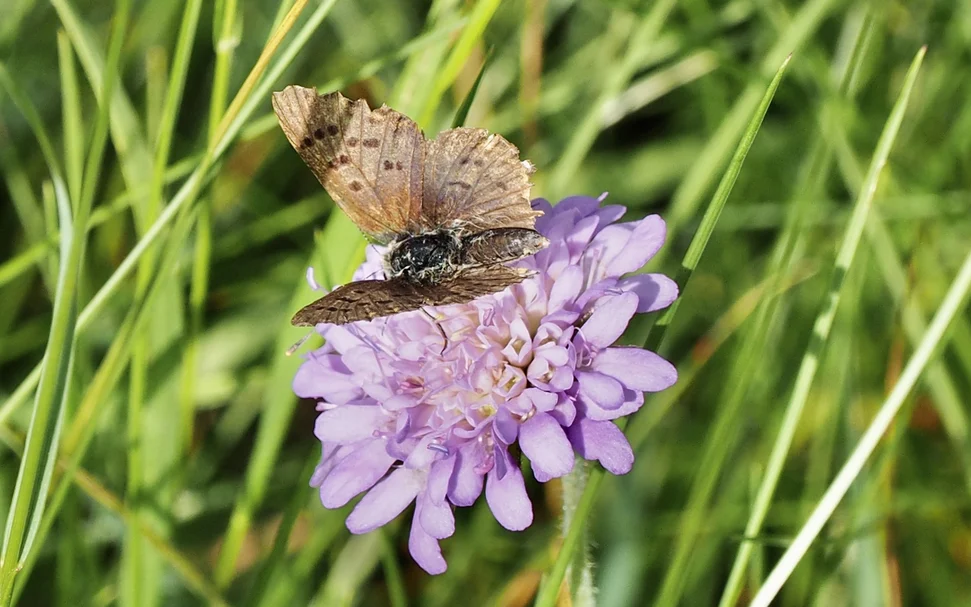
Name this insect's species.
Lycaena tityrus (also Loweia tityrus)
